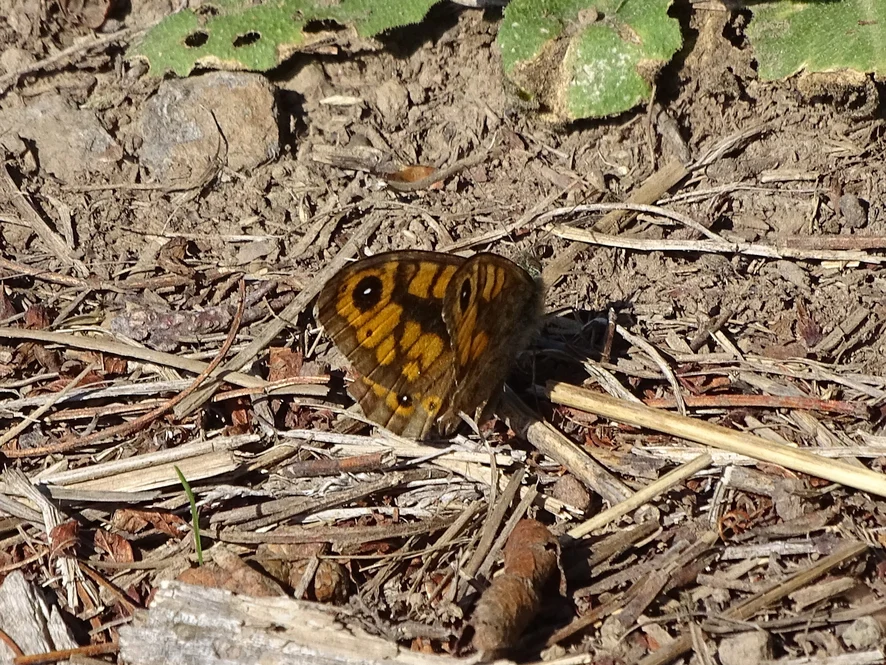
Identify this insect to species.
Lasiommata megera (also Pararge megera)
